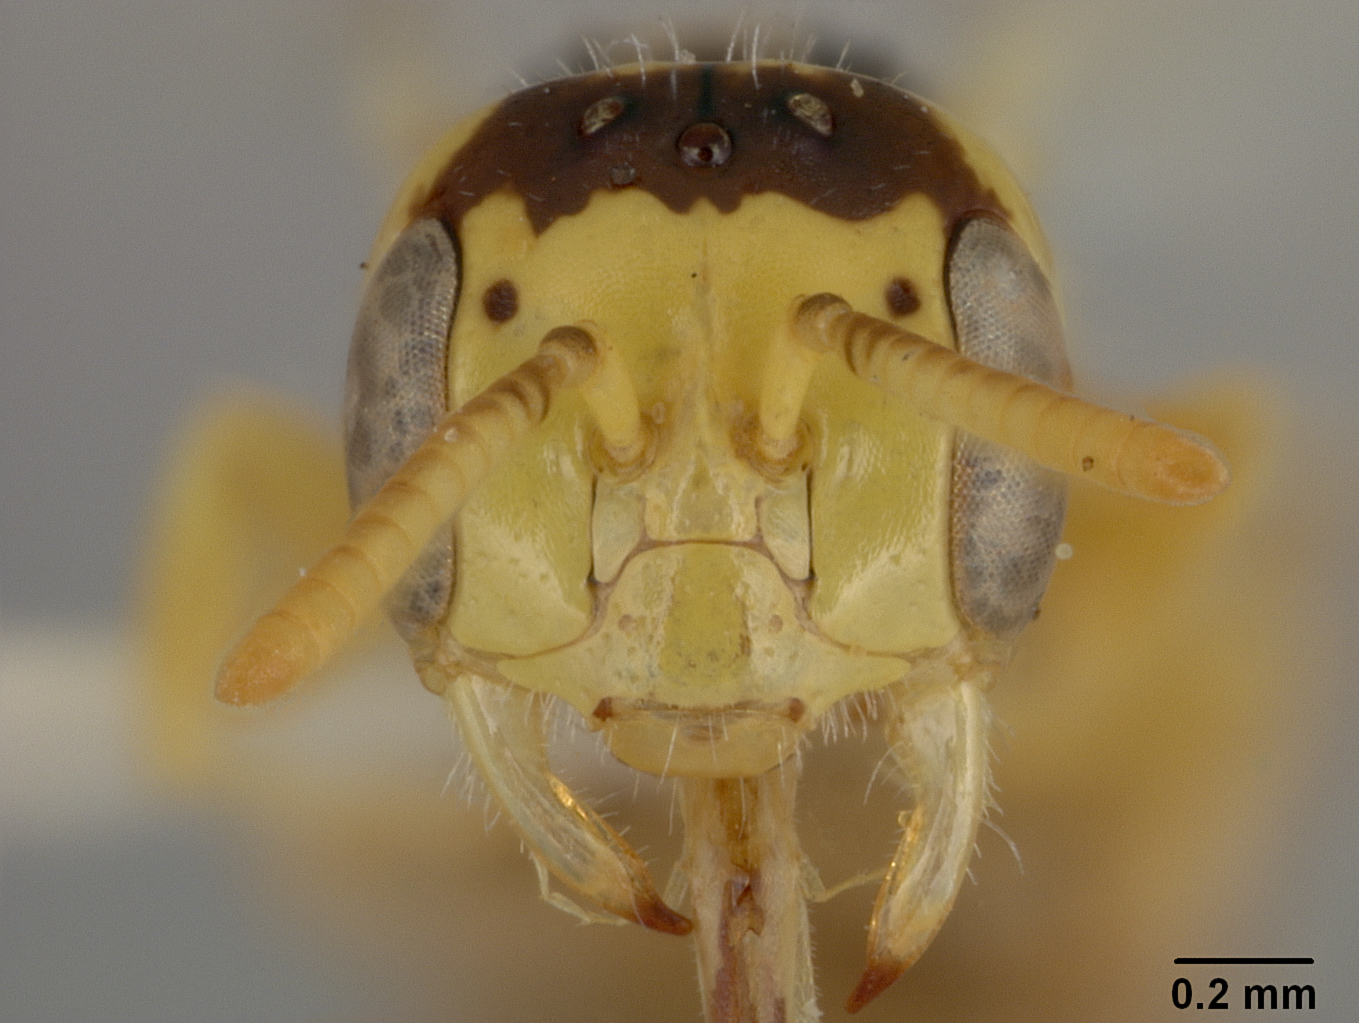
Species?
Perdita bicuspidariae
